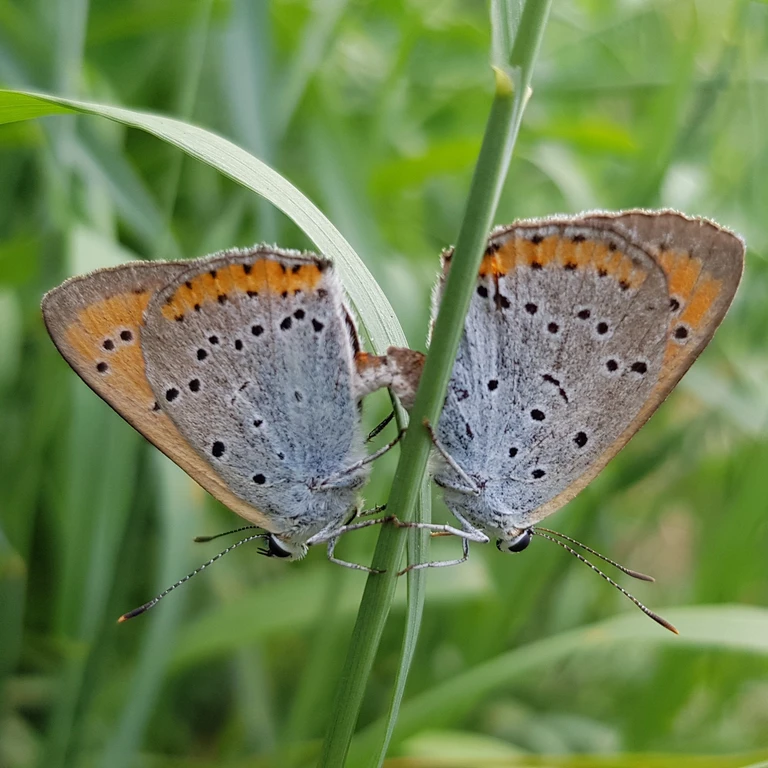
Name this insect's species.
Lycaena dispar
